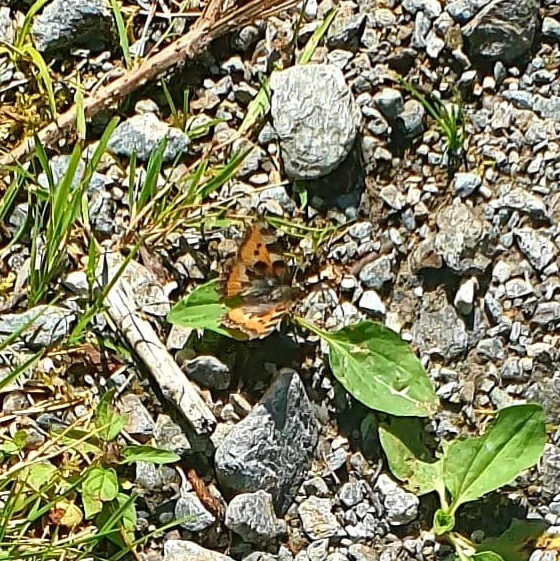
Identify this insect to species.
Aglais urticae
